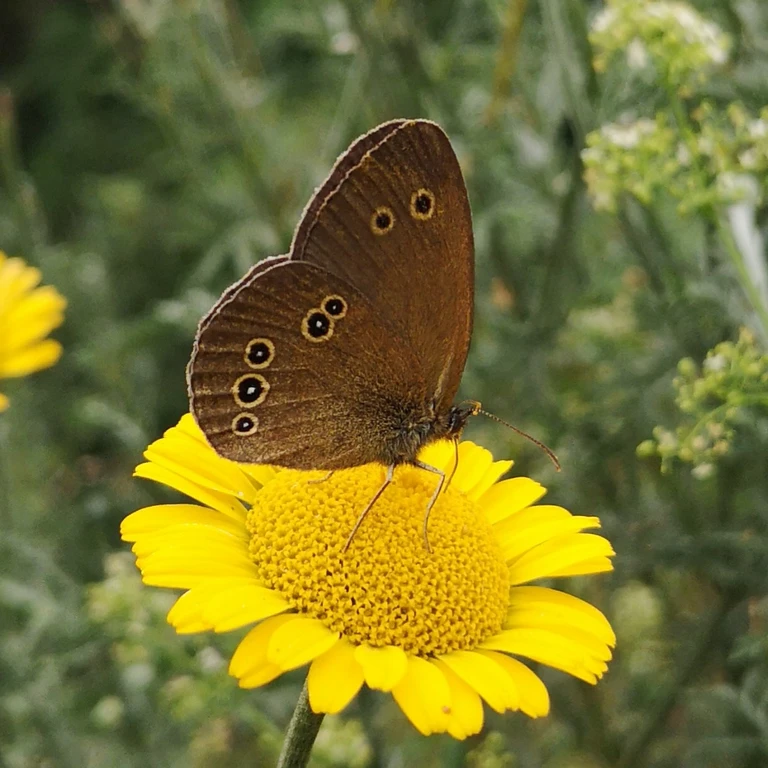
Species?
Aphantopus hyperantus
